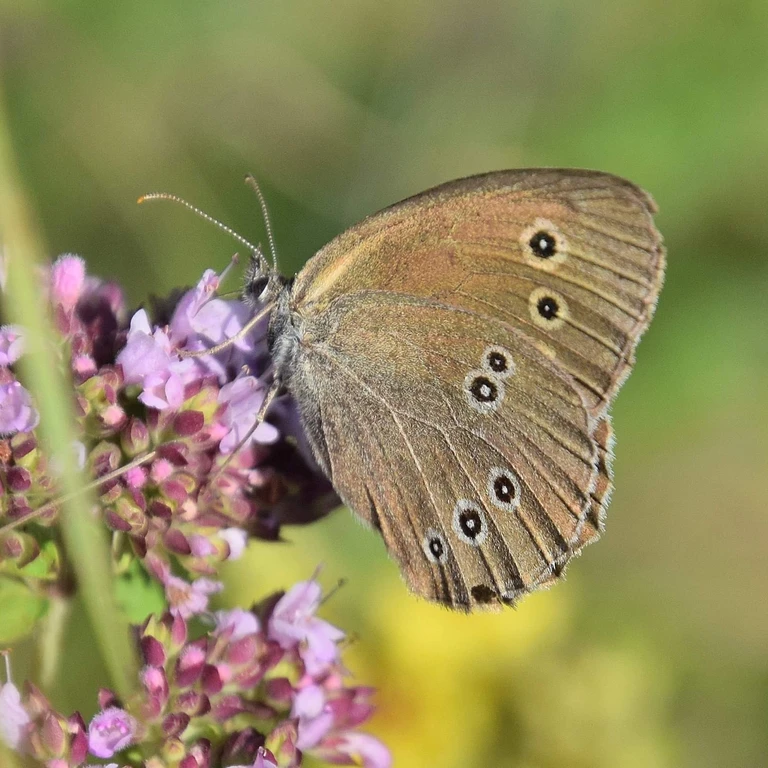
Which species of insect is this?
Aphantopus hyperantus
